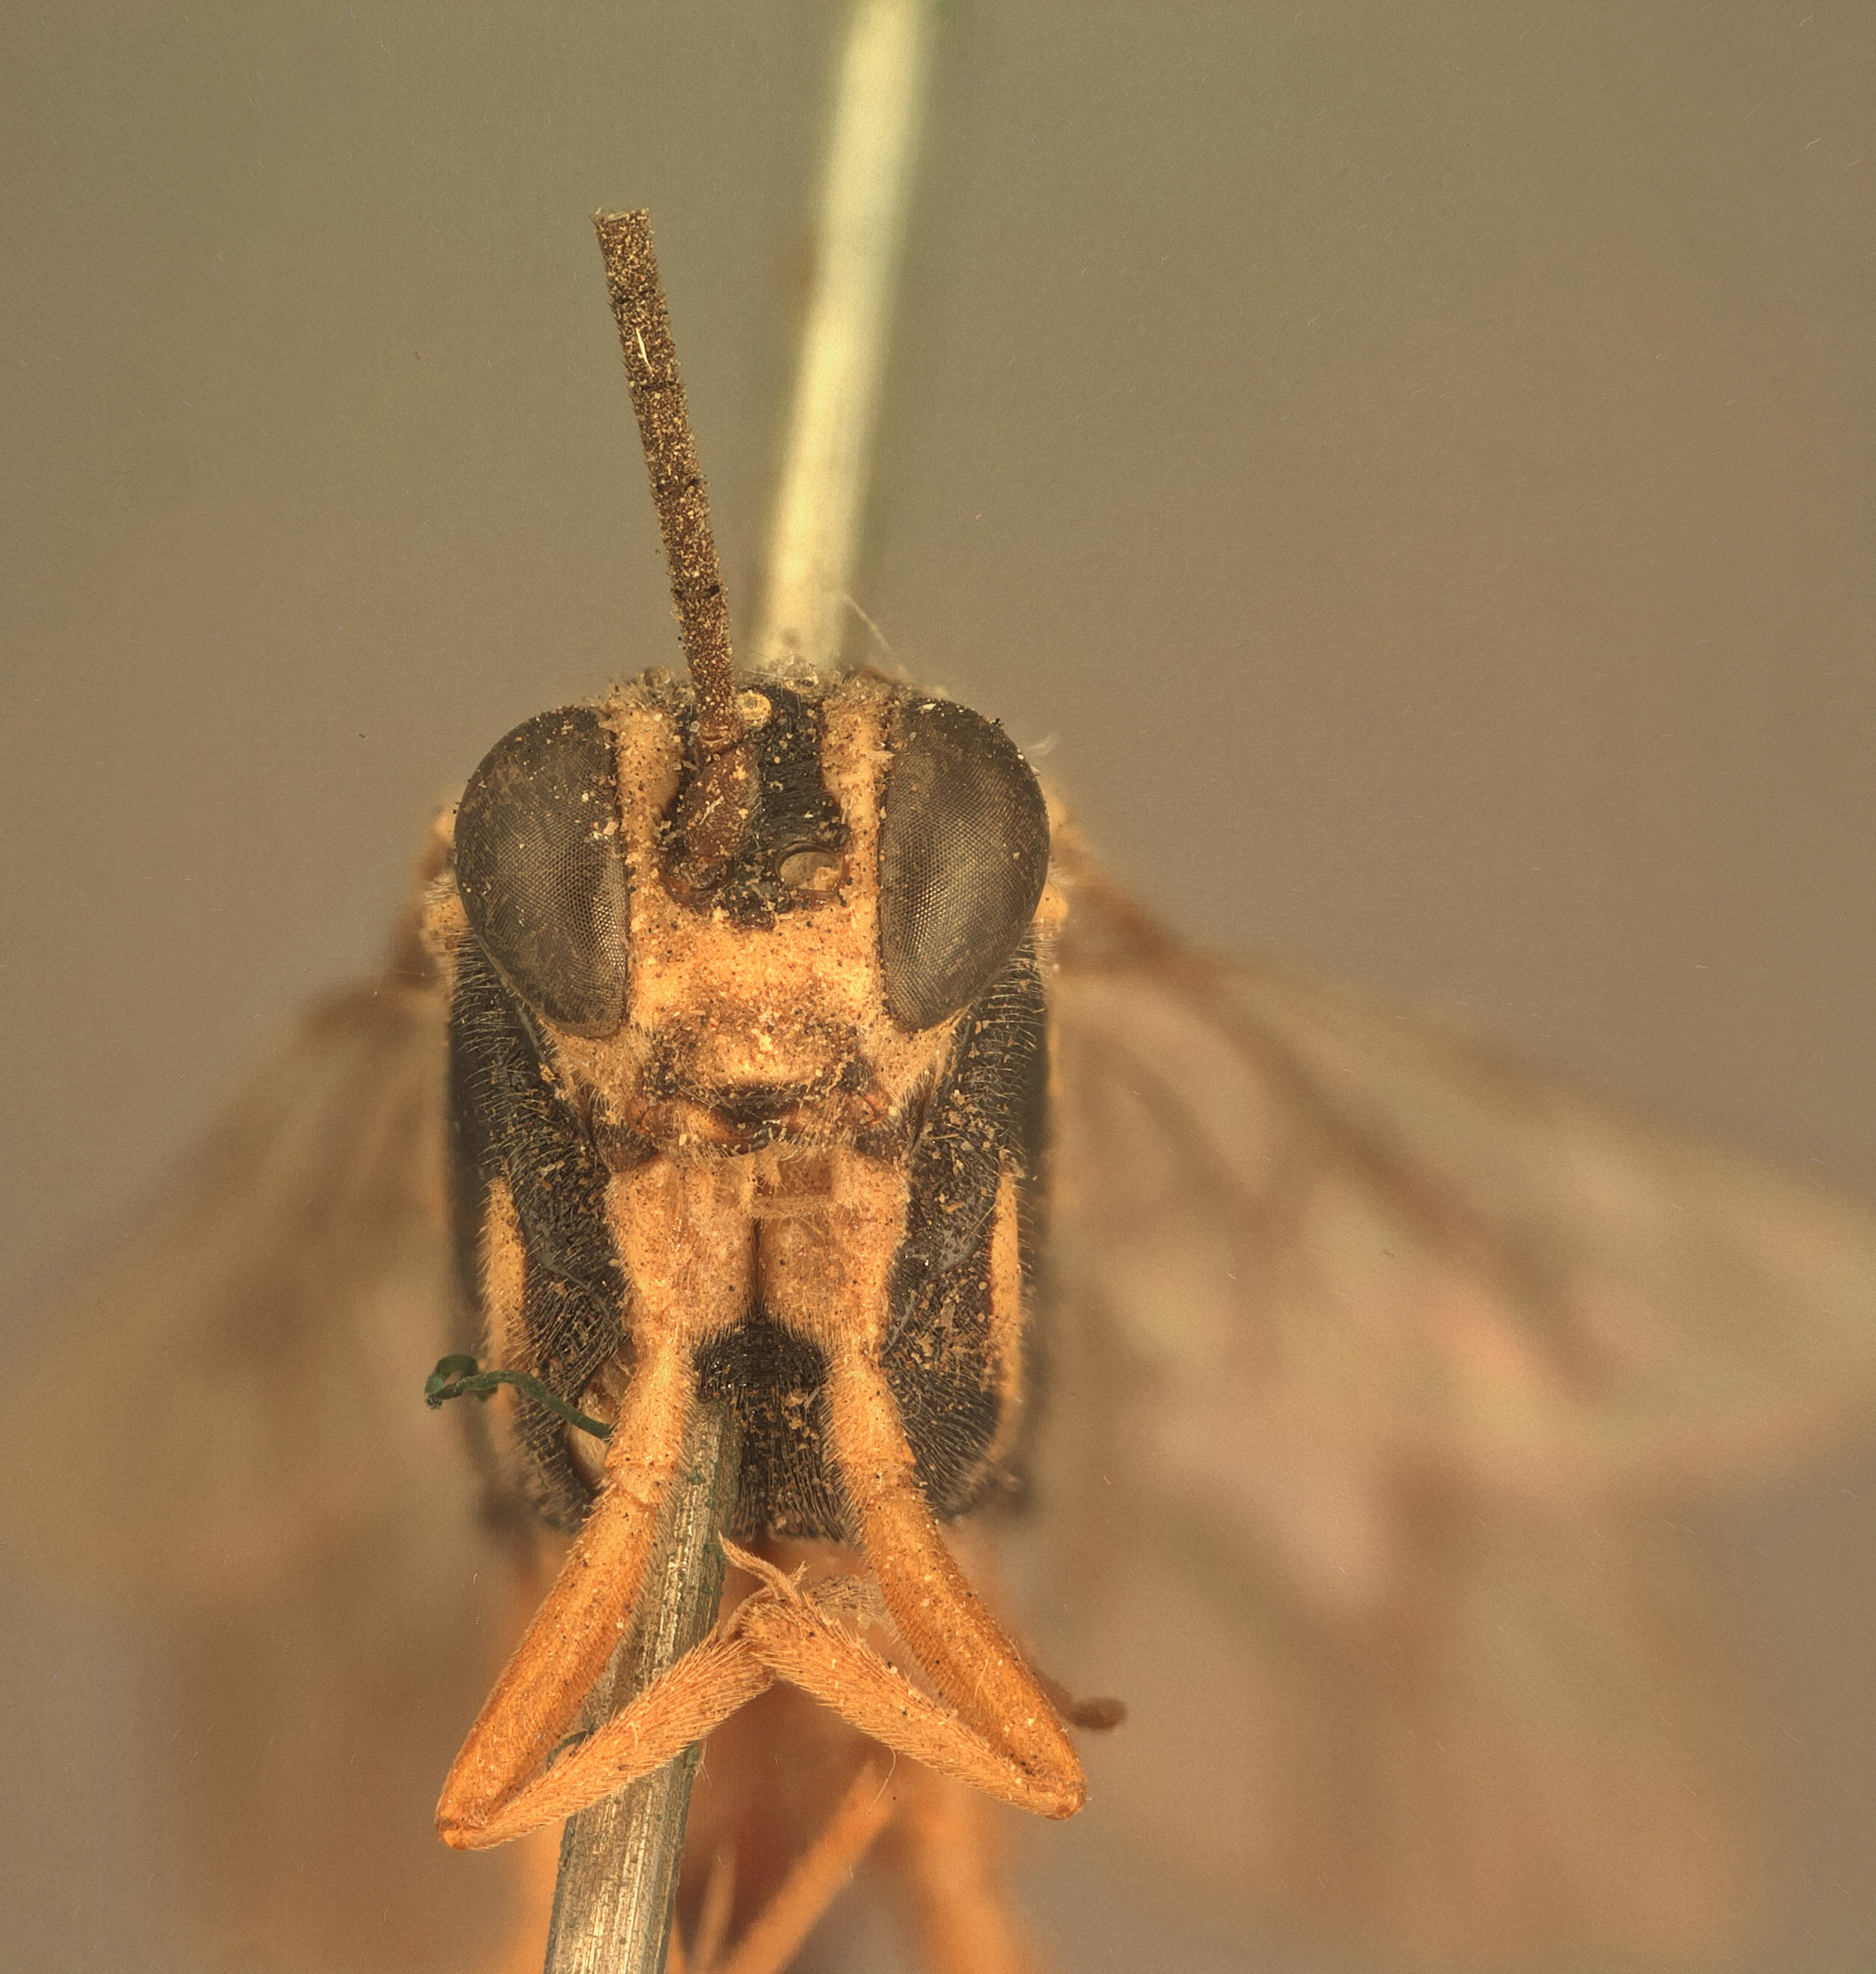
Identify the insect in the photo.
Crypturus texanus
